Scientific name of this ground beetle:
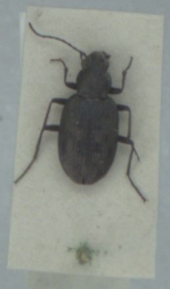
Bembidion litorale
